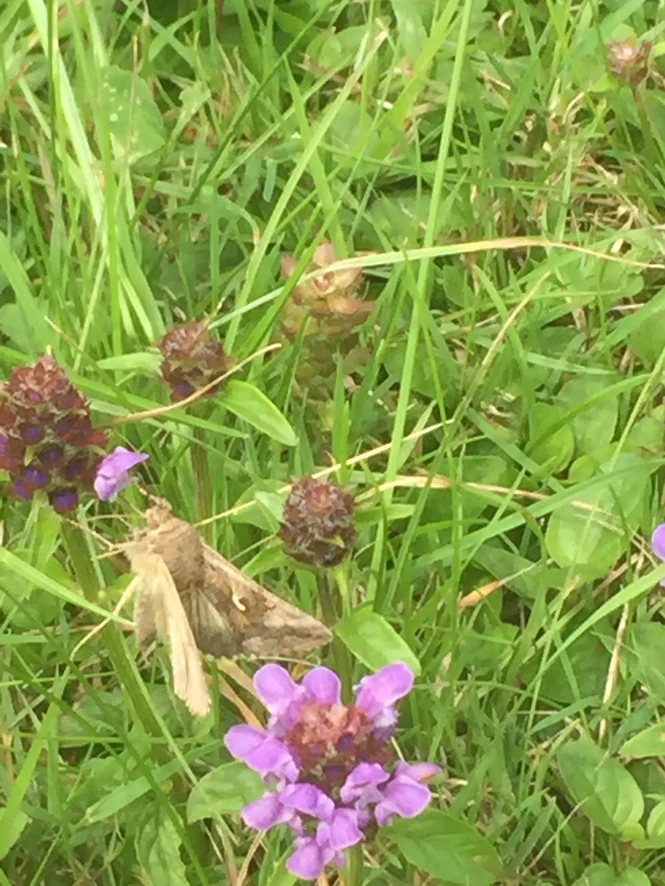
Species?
Autographa gamma
